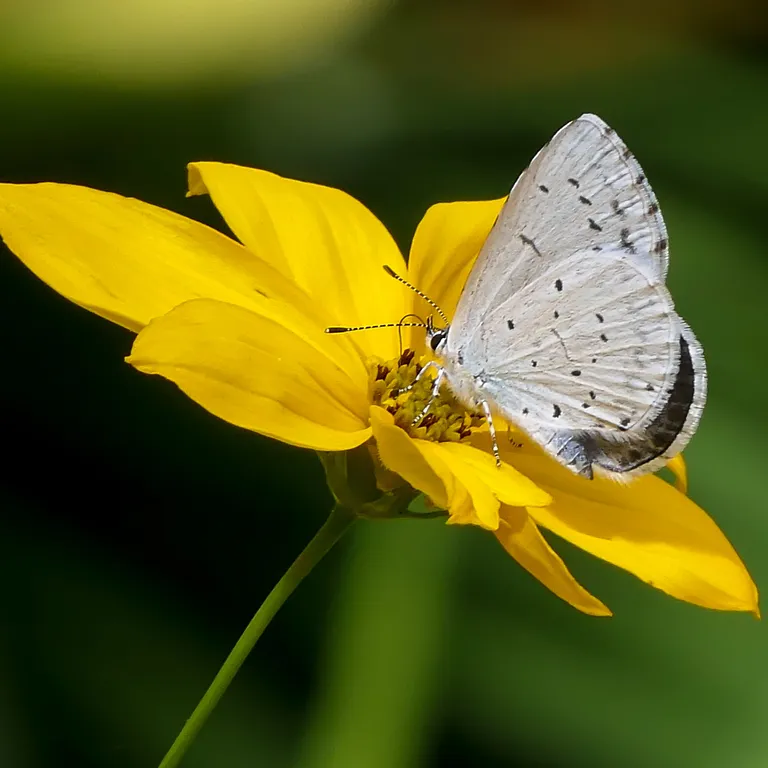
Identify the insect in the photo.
Celastrina argiolus
